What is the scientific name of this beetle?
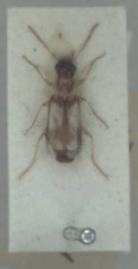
Dromius quadrimaculatus
